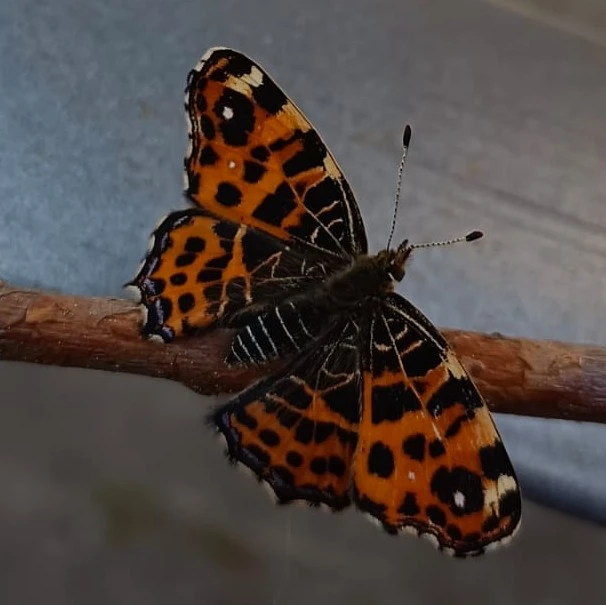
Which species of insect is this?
Araschnia levana
